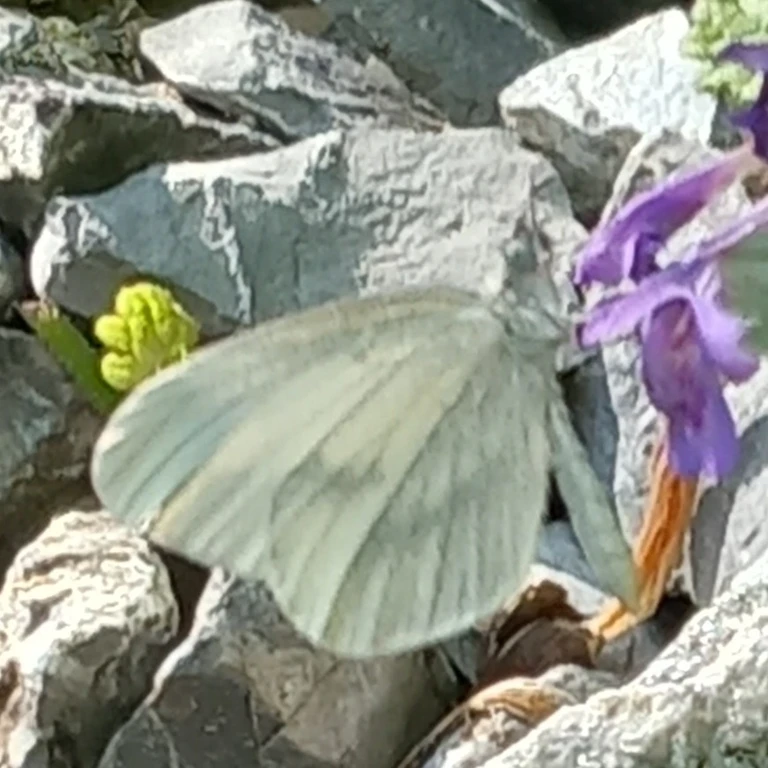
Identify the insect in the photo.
Leptidea sinapis/juvernica
